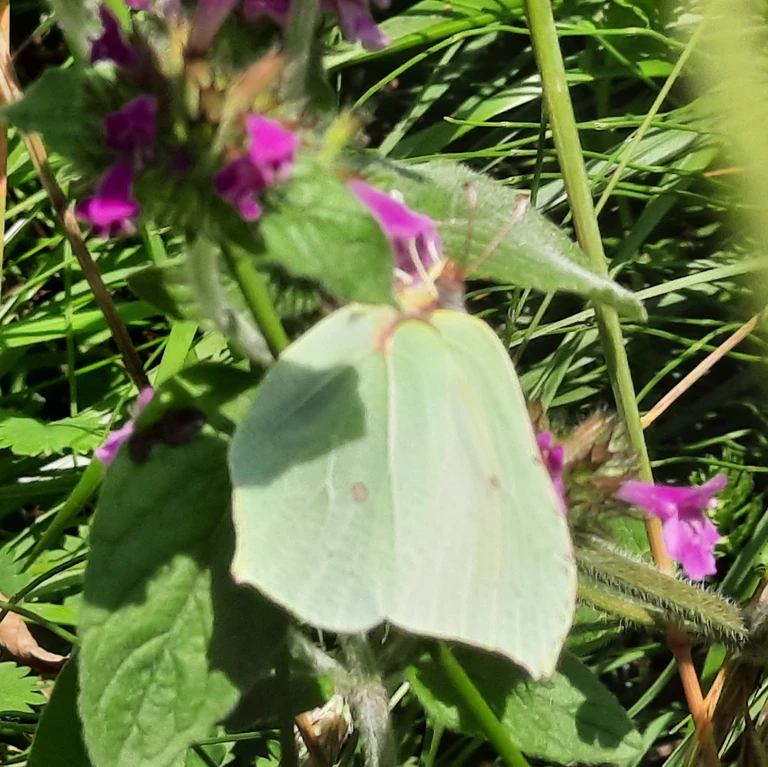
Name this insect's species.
Gonepteryx rhamni
